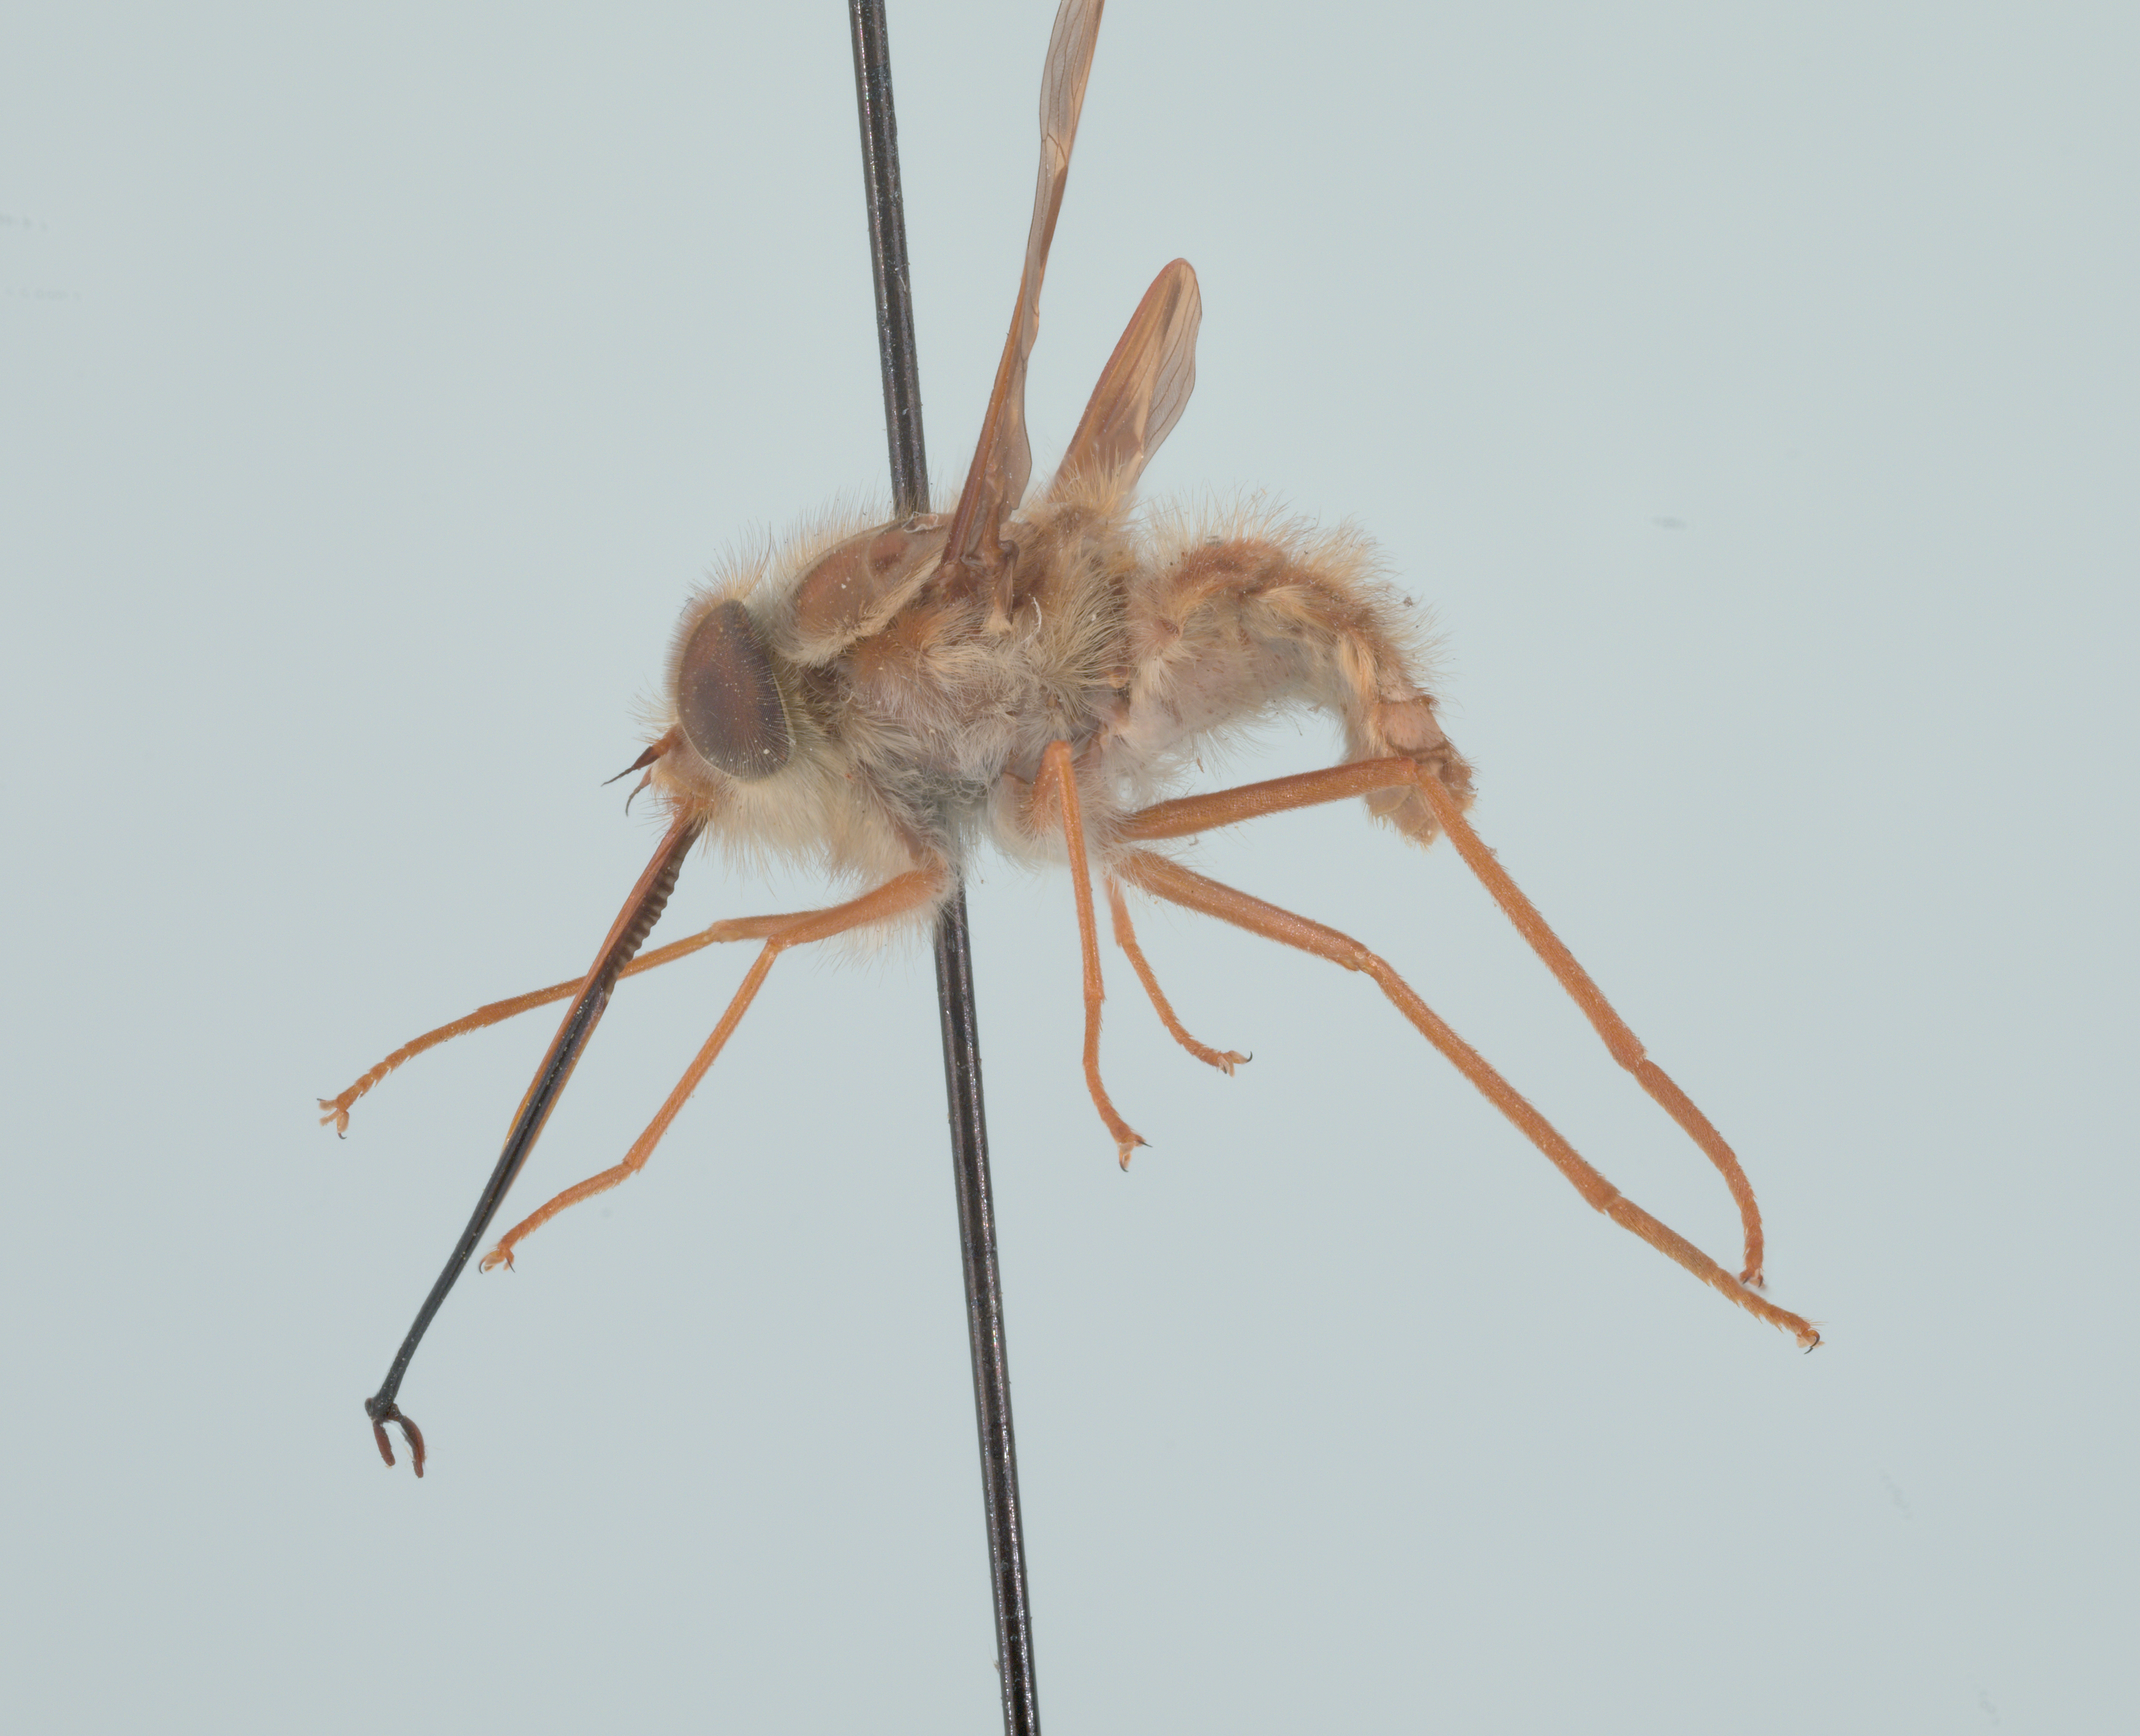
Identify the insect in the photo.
Hirmoneura nubipennis (also Trichophthalma nubipennis)
